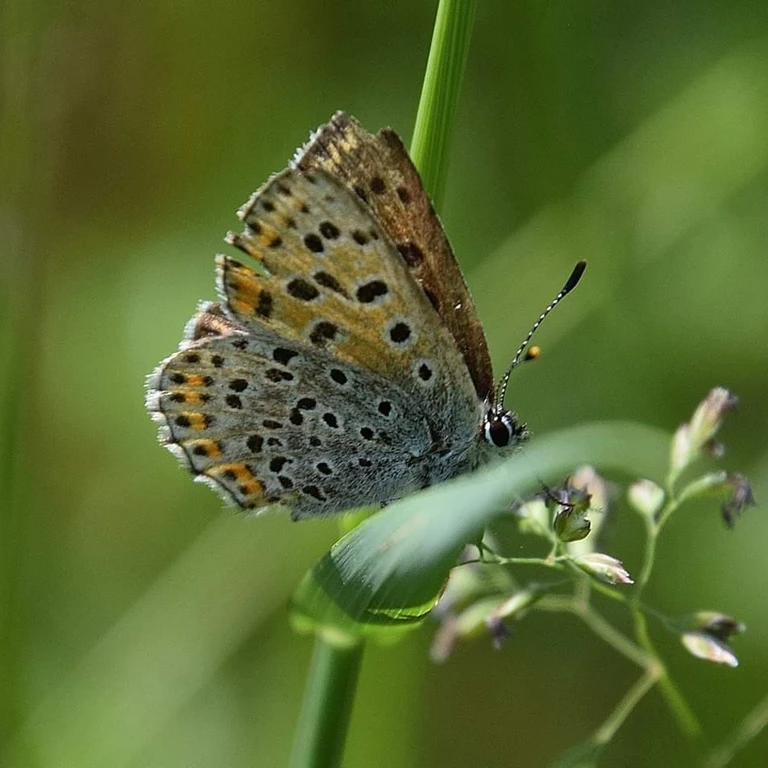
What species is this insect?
Lycaena tityrus (also Loweia tityrus)
